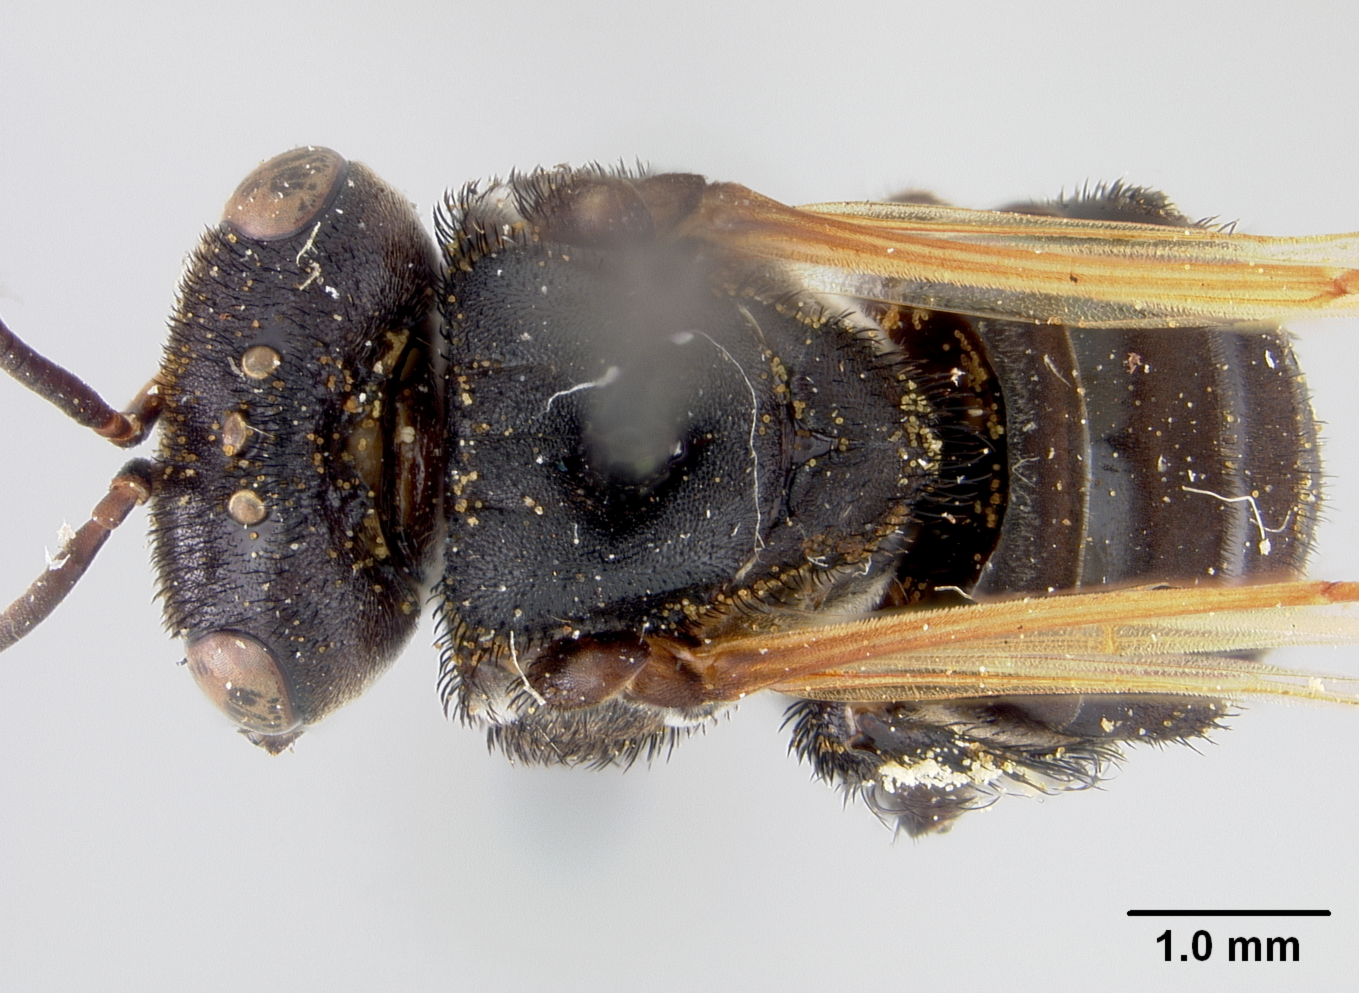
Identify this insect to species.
Trigona pachysoma
